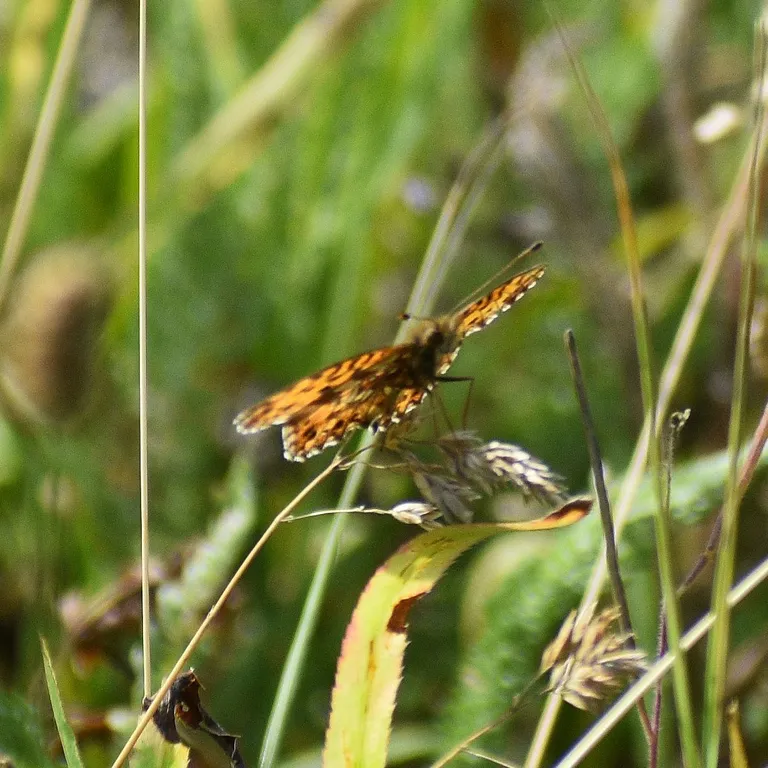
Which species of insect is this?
Boloria dia
